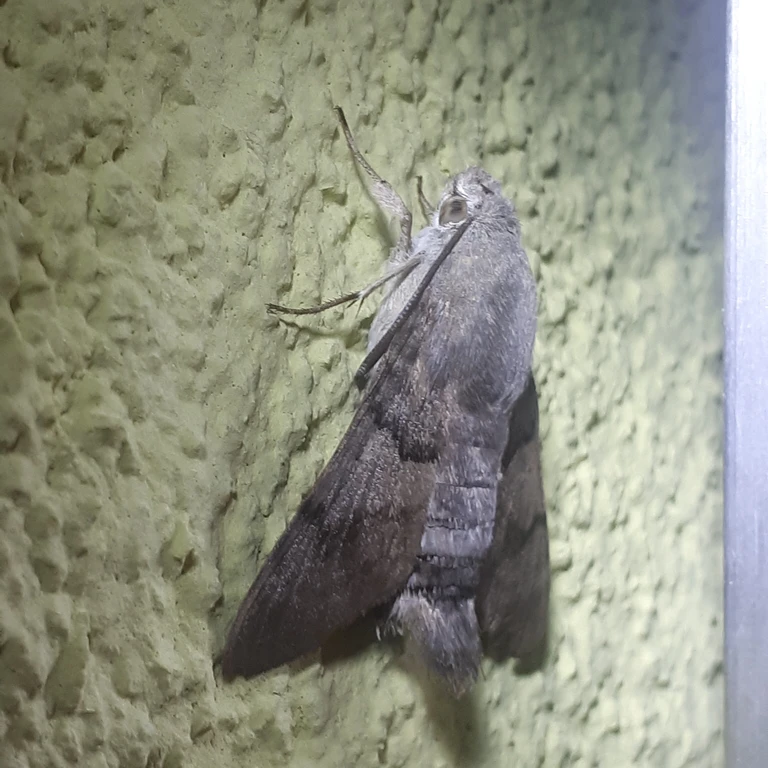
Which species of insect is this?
Macroglossum stellatarum
